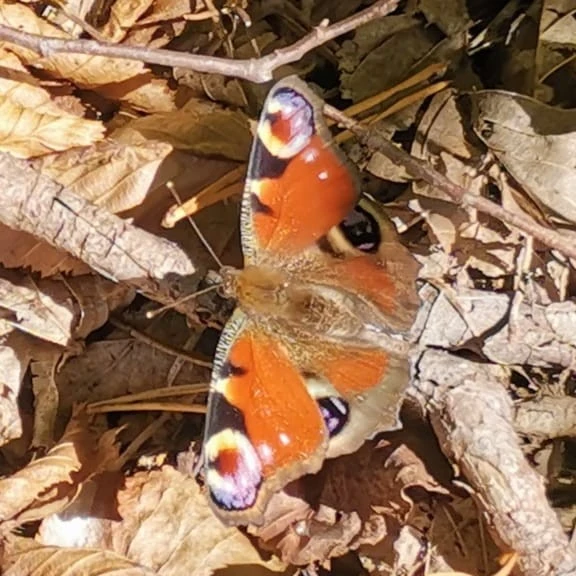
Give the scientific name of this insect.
Aglais io
